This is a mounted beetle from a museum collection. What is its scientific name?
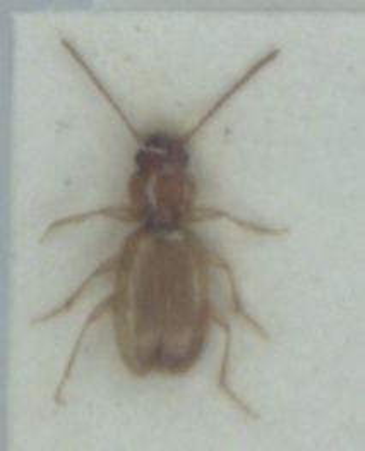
Epaphius secalis
